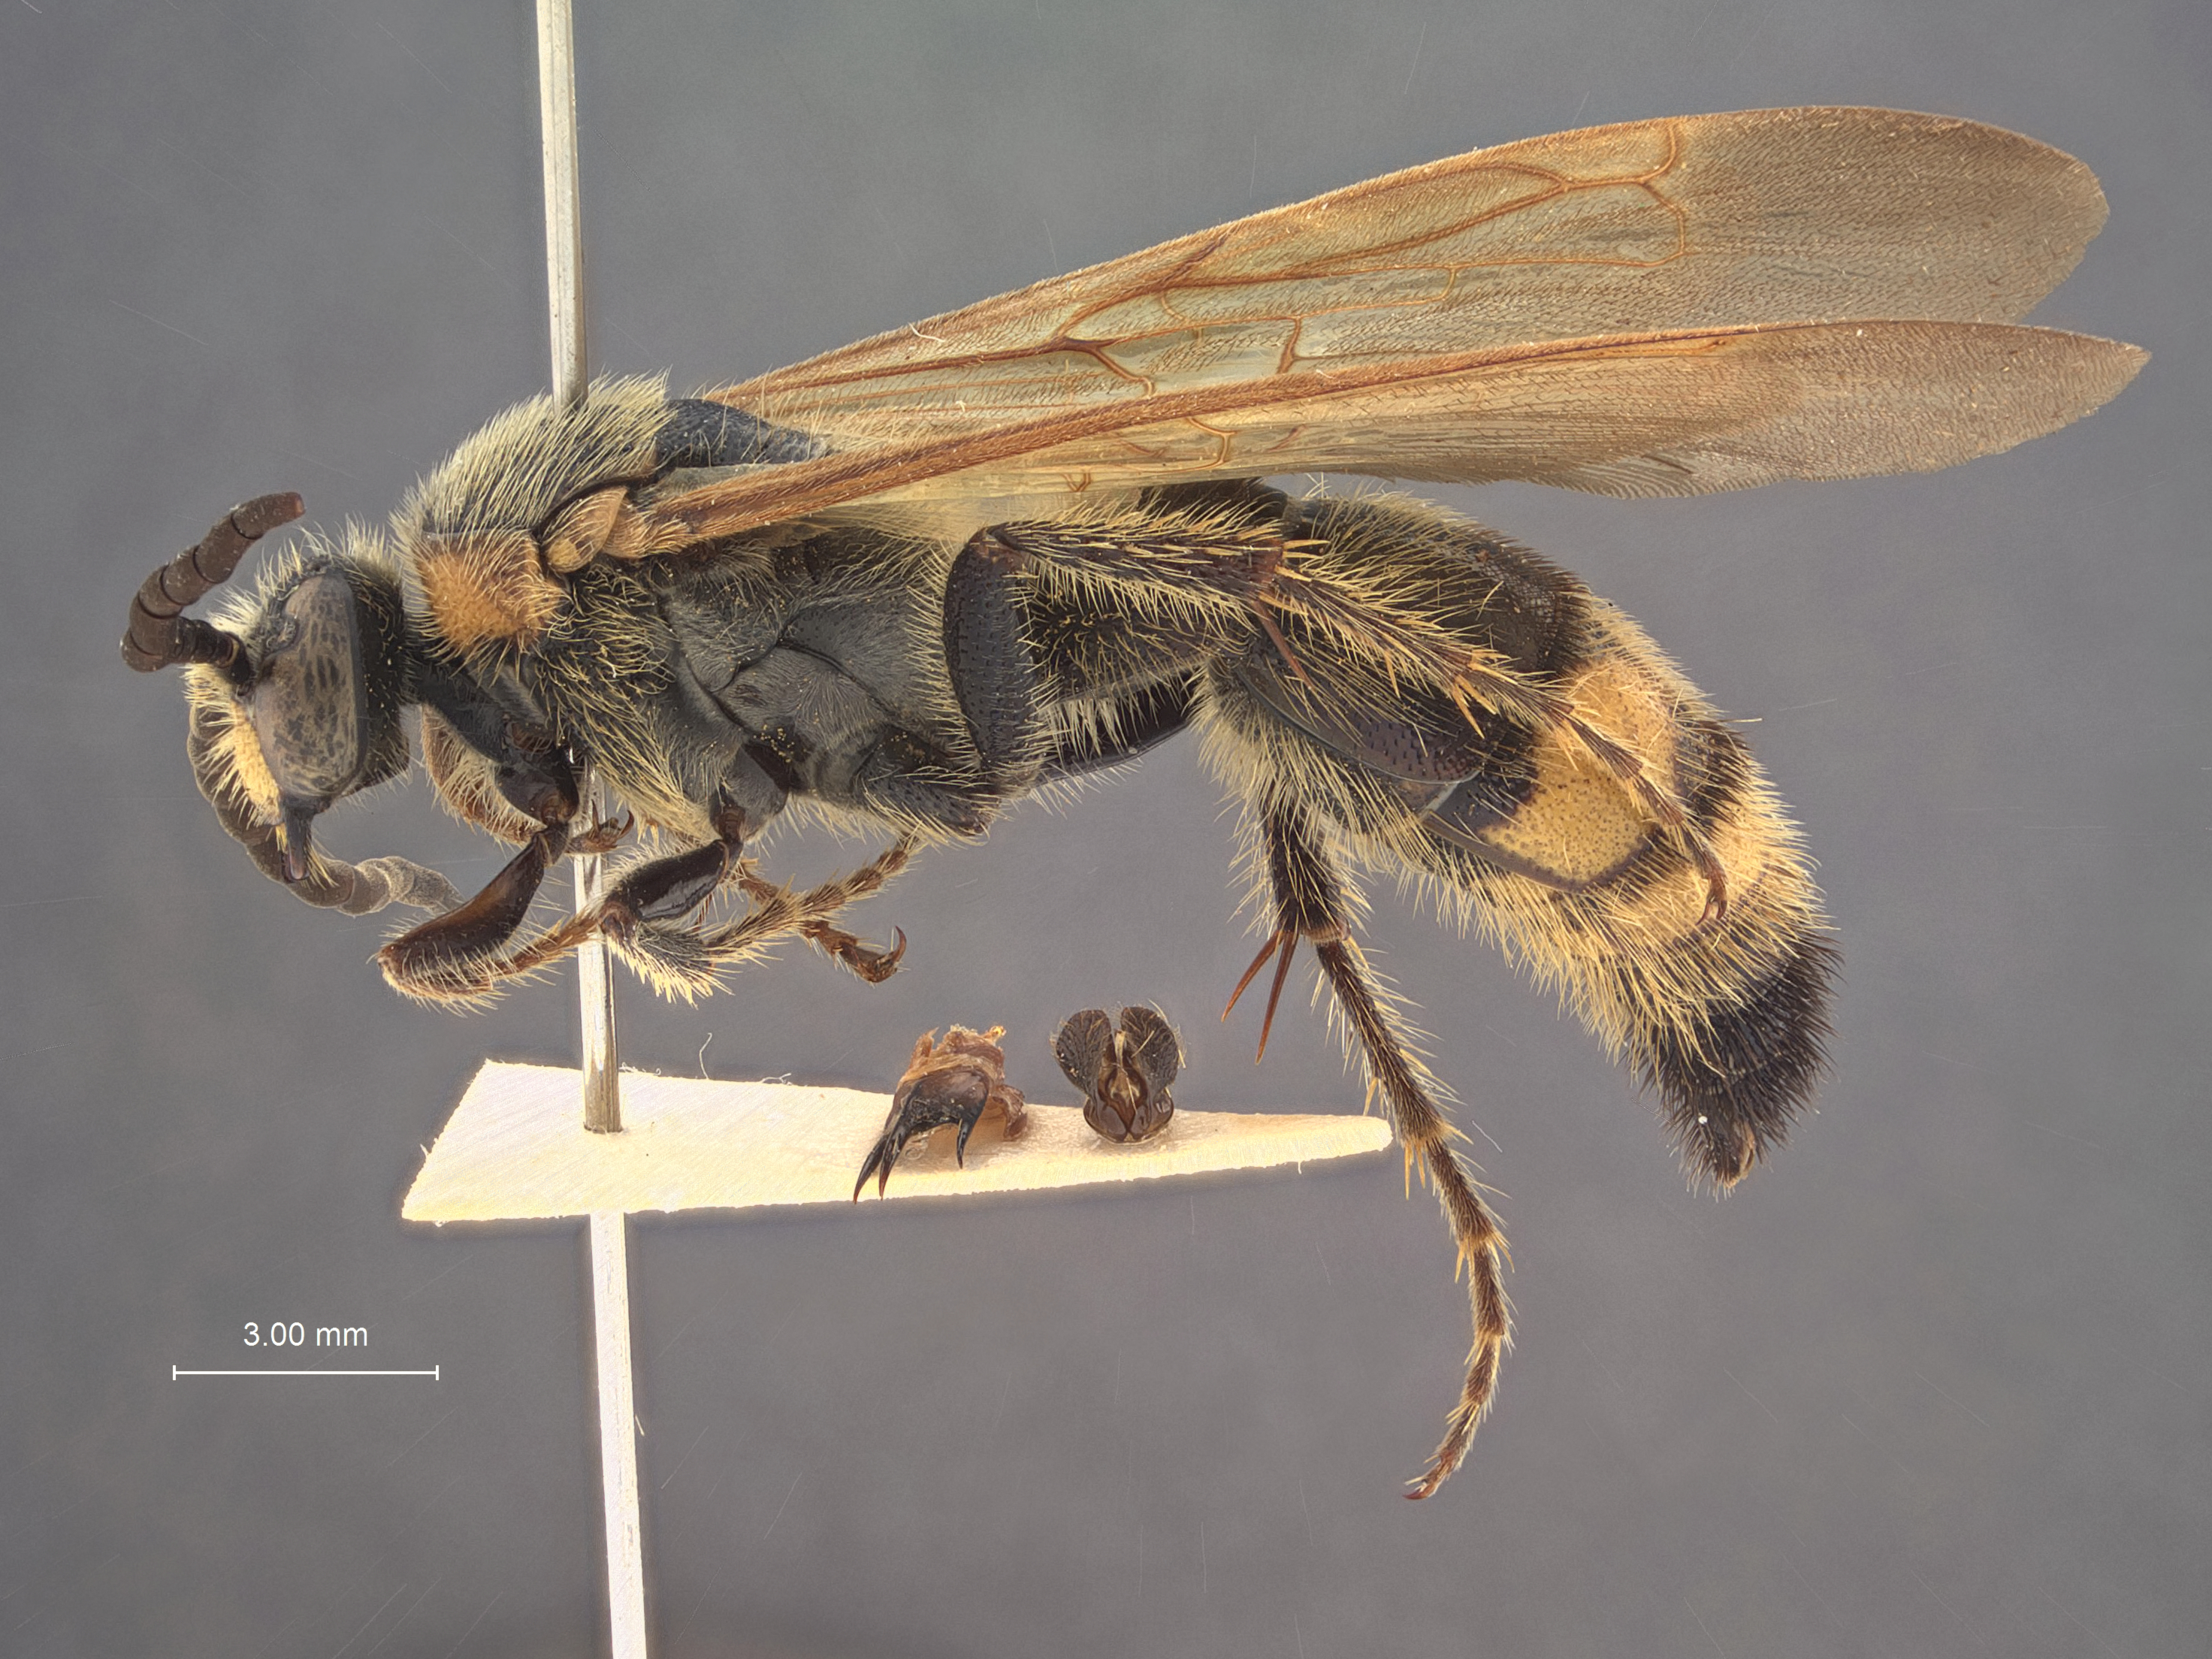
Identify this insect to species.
Scolia wusheensis
